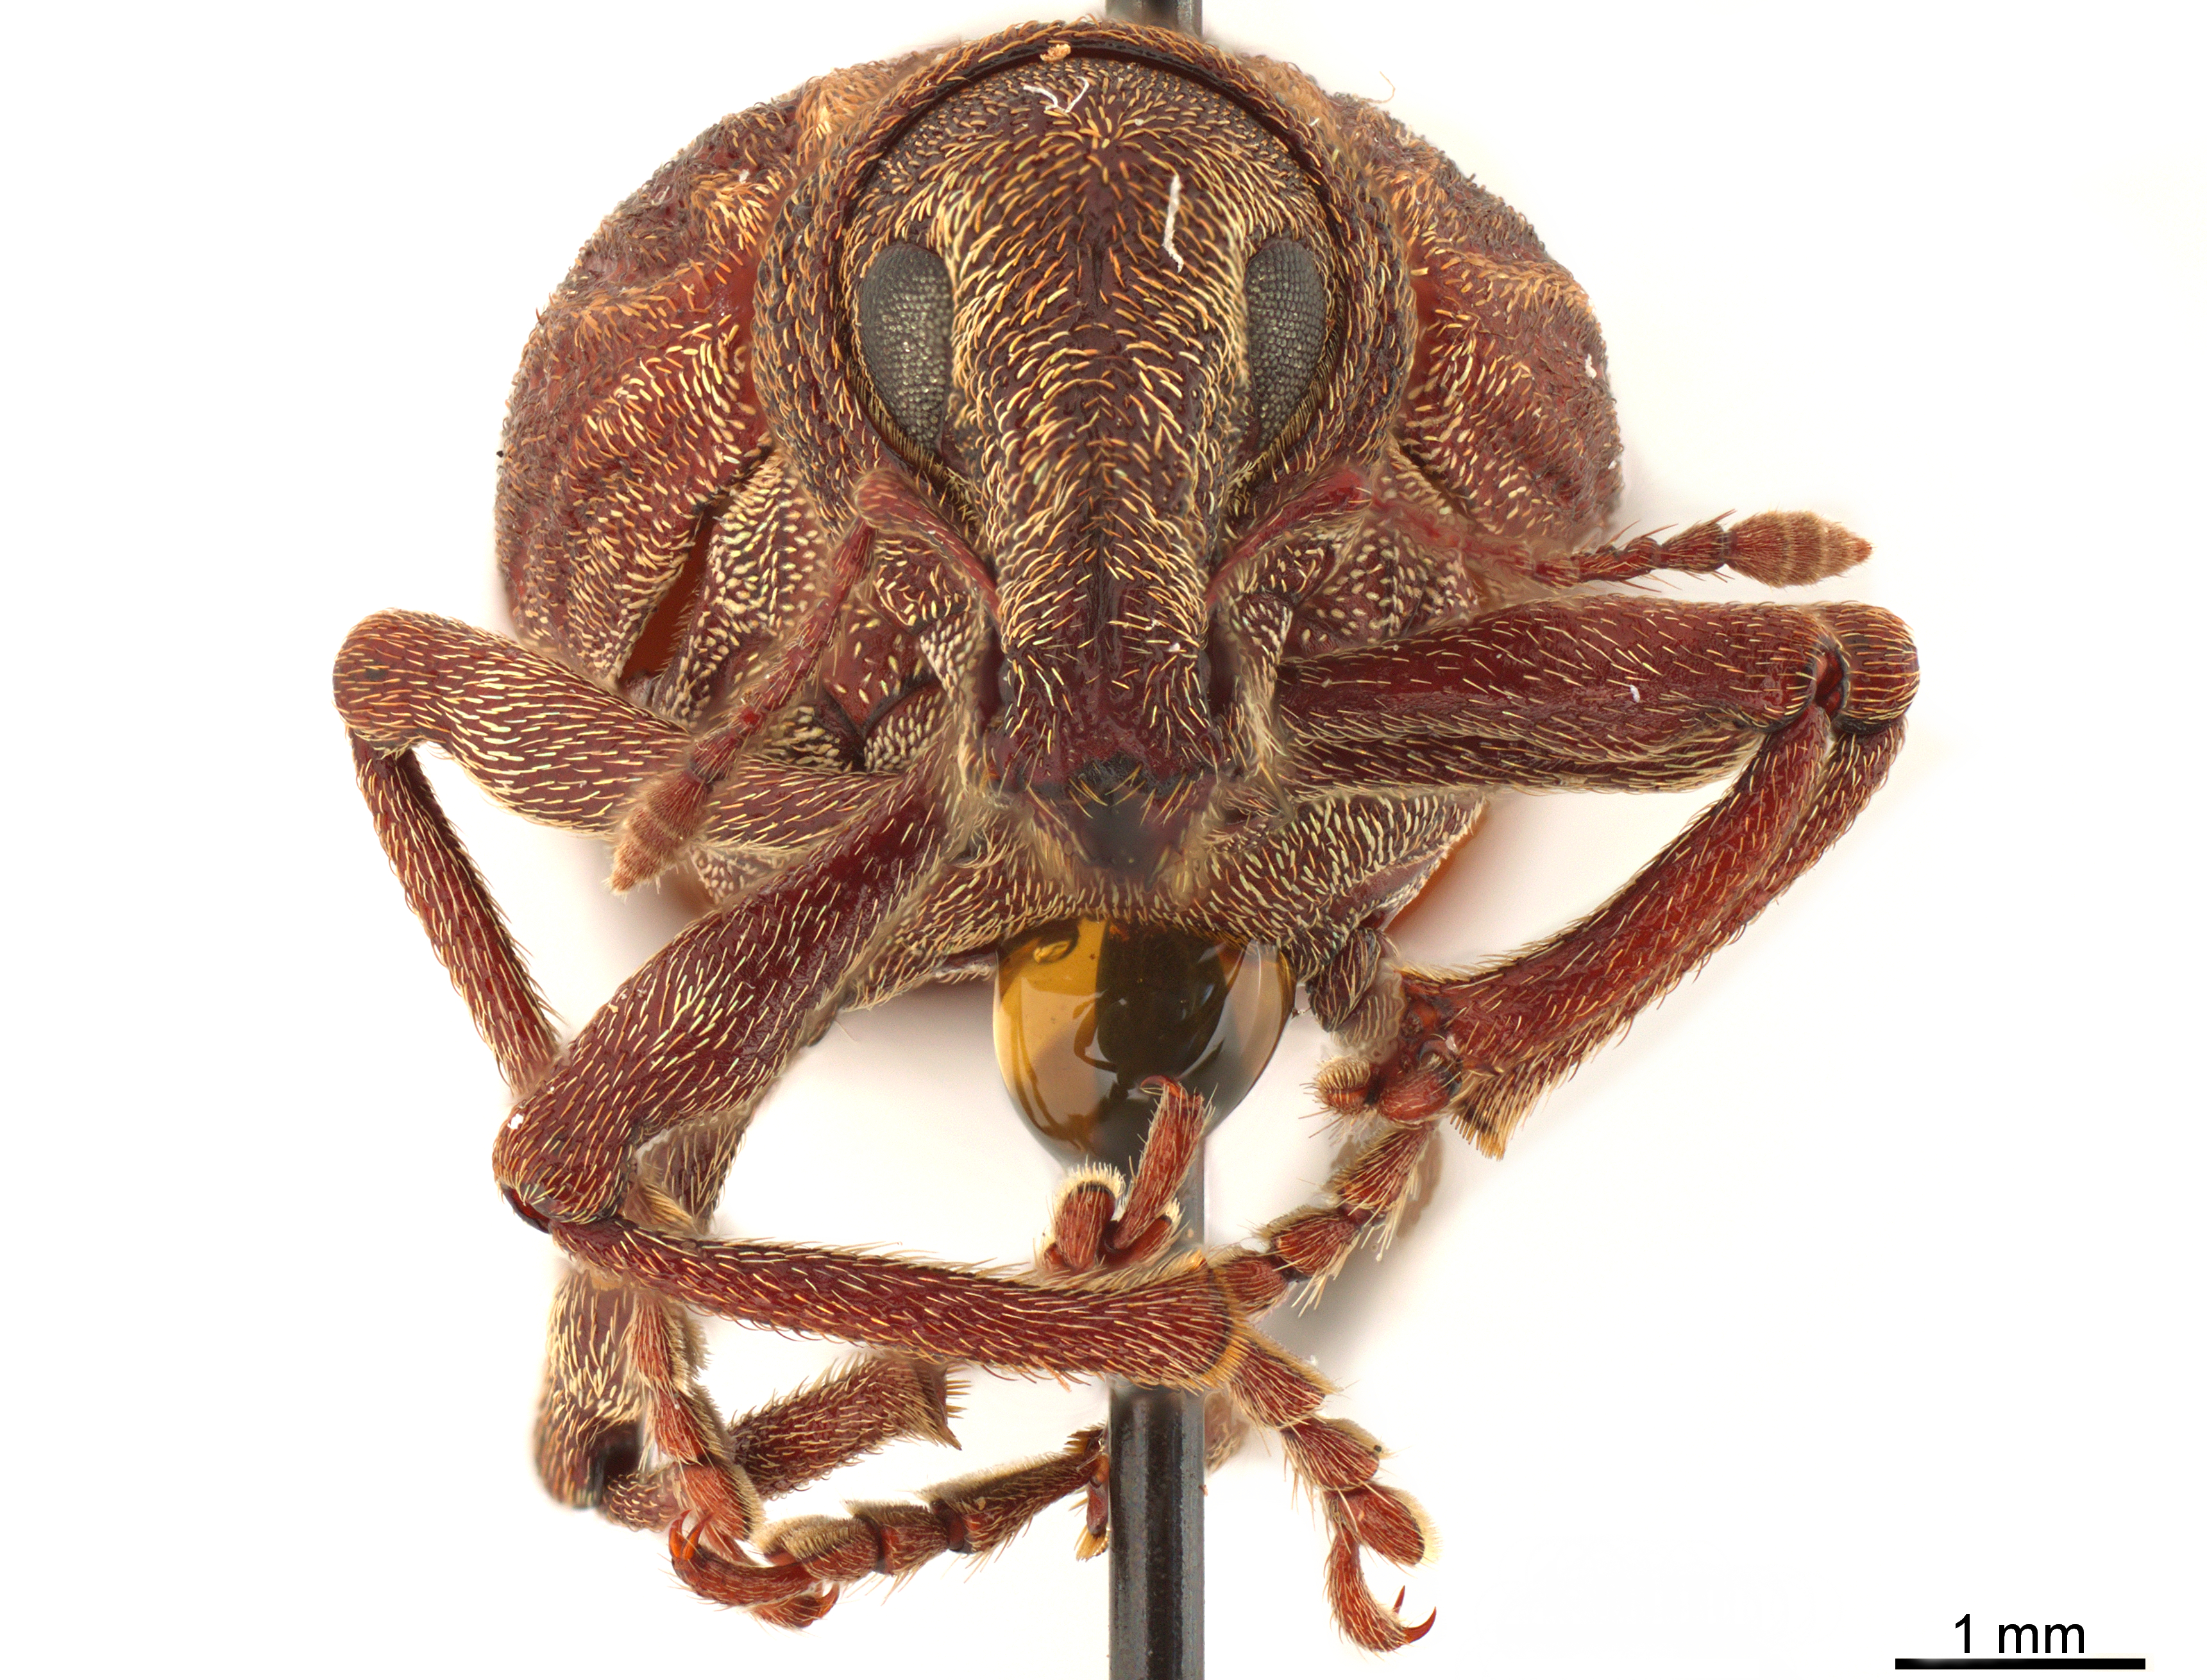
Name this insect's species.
Plinthodes foveirostris
